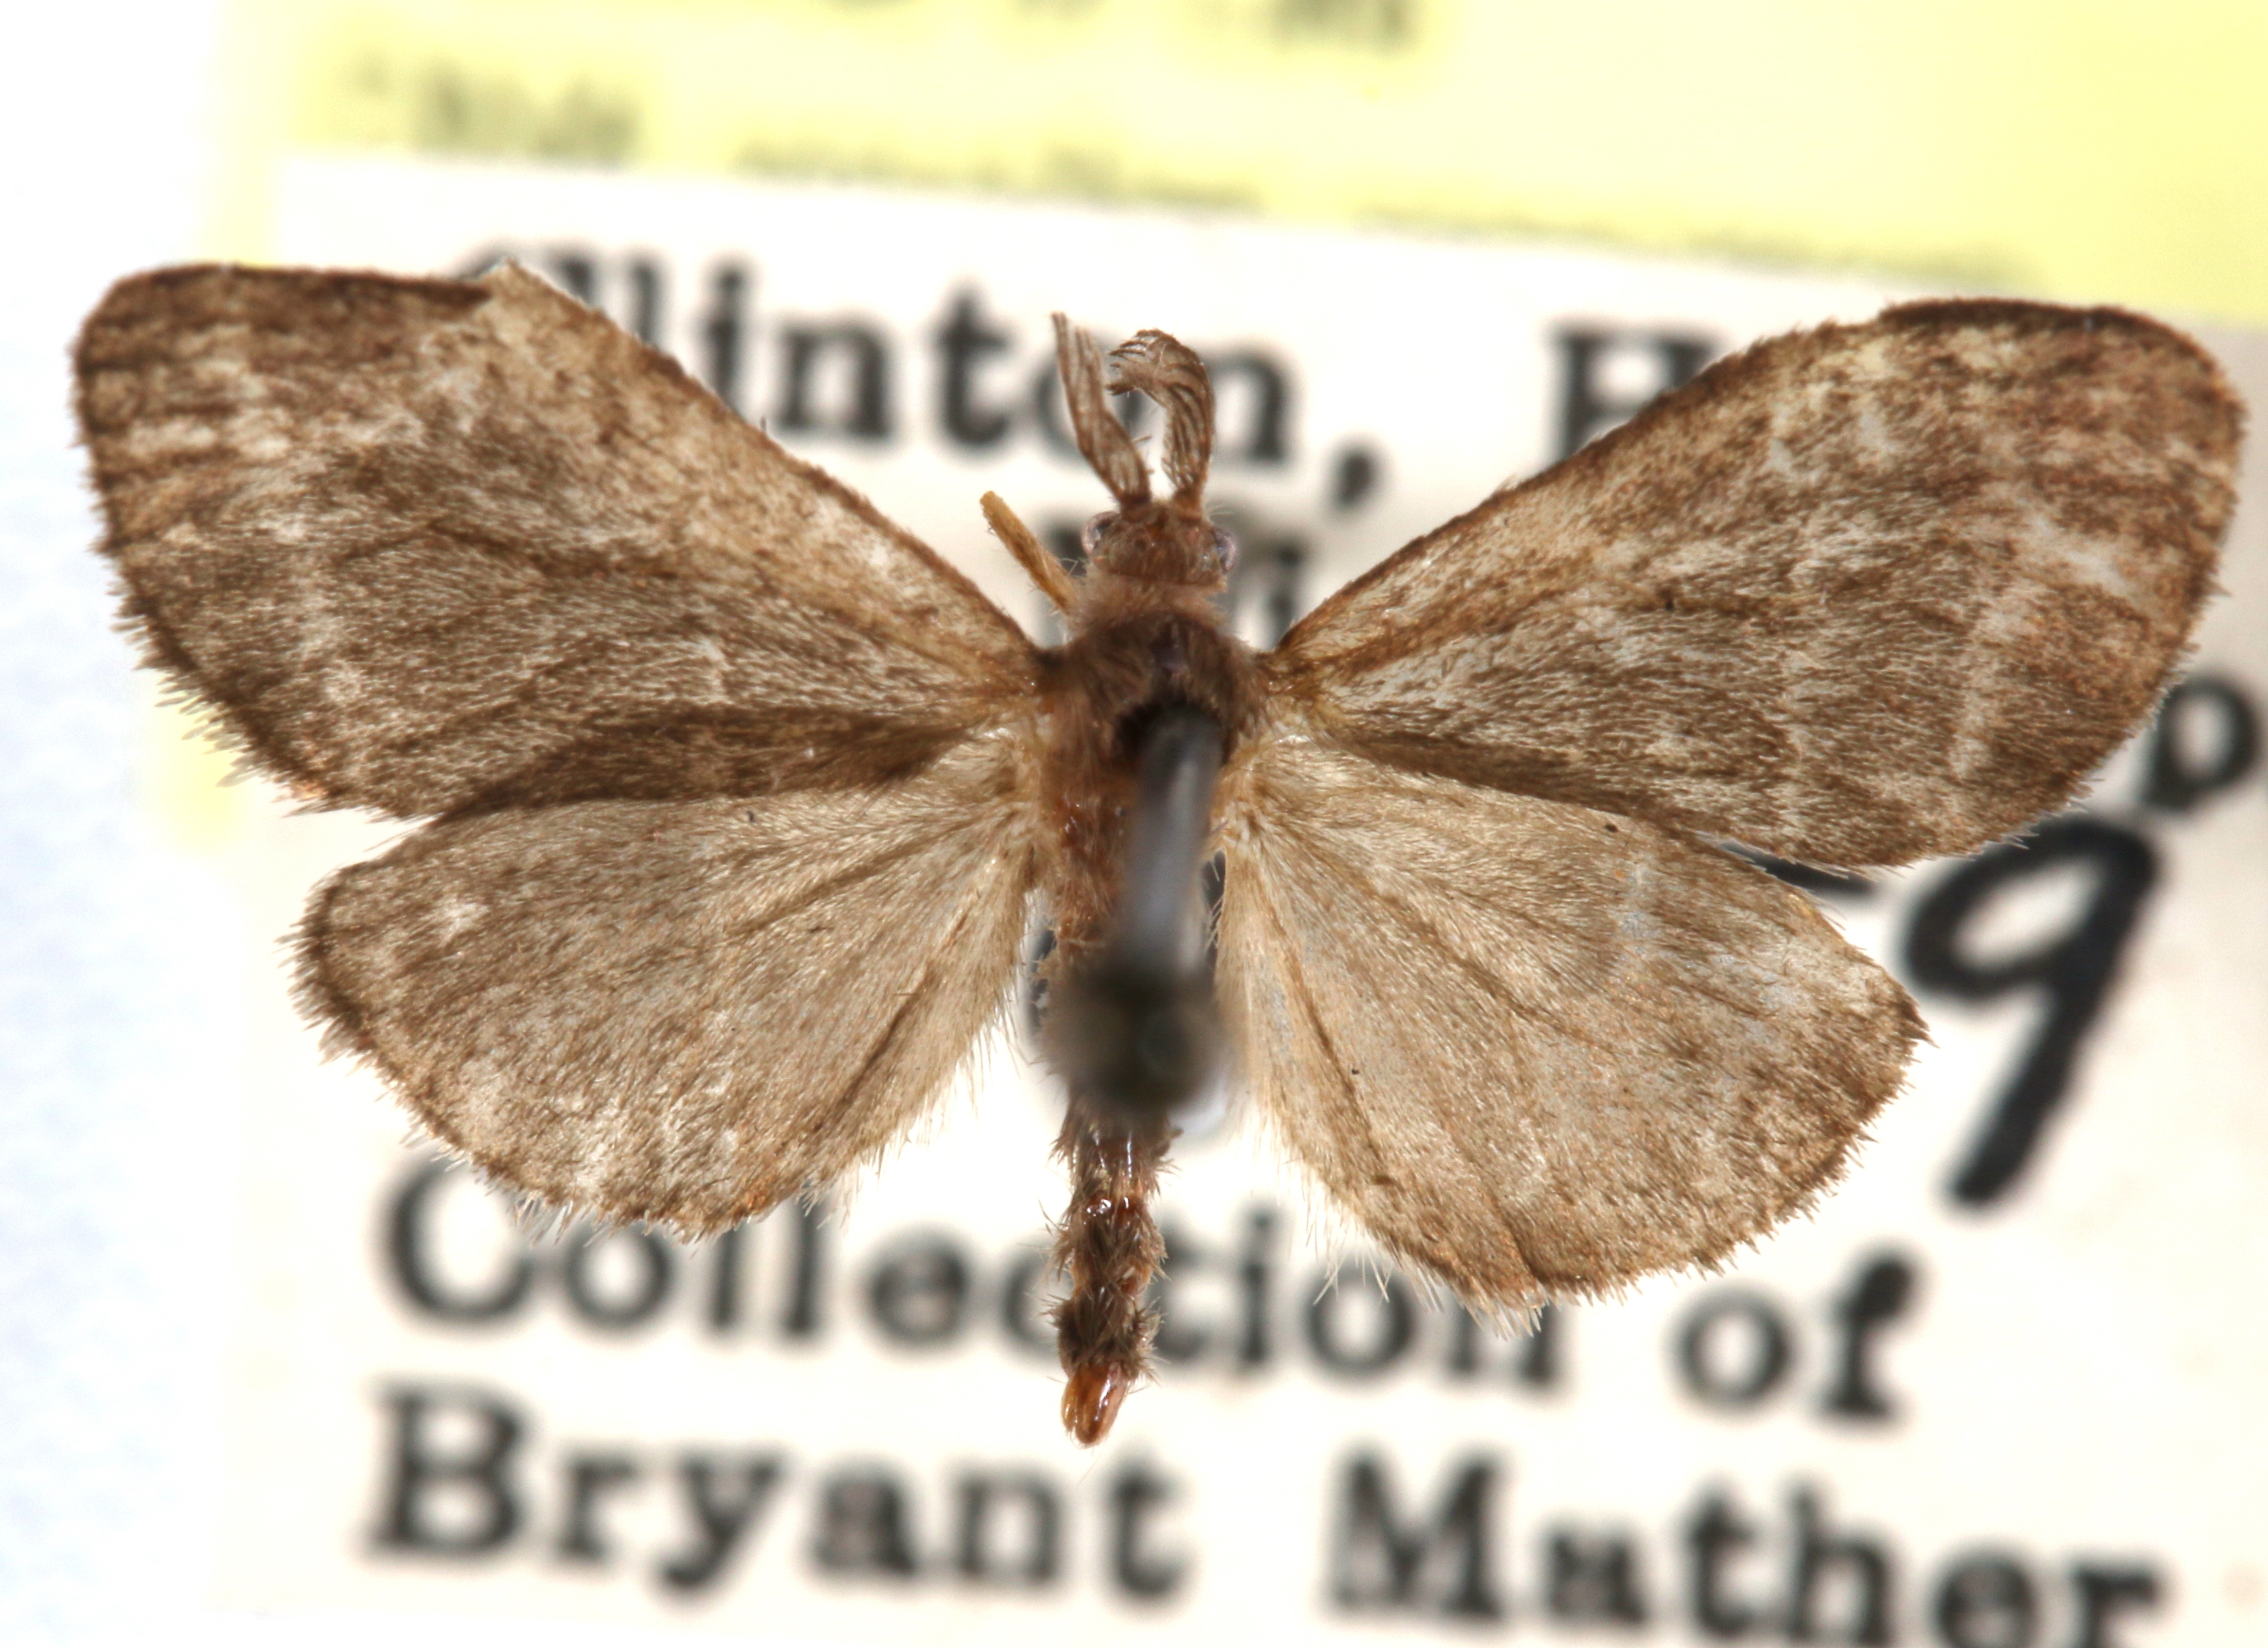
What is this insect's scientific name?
Prochalia pygmaea
